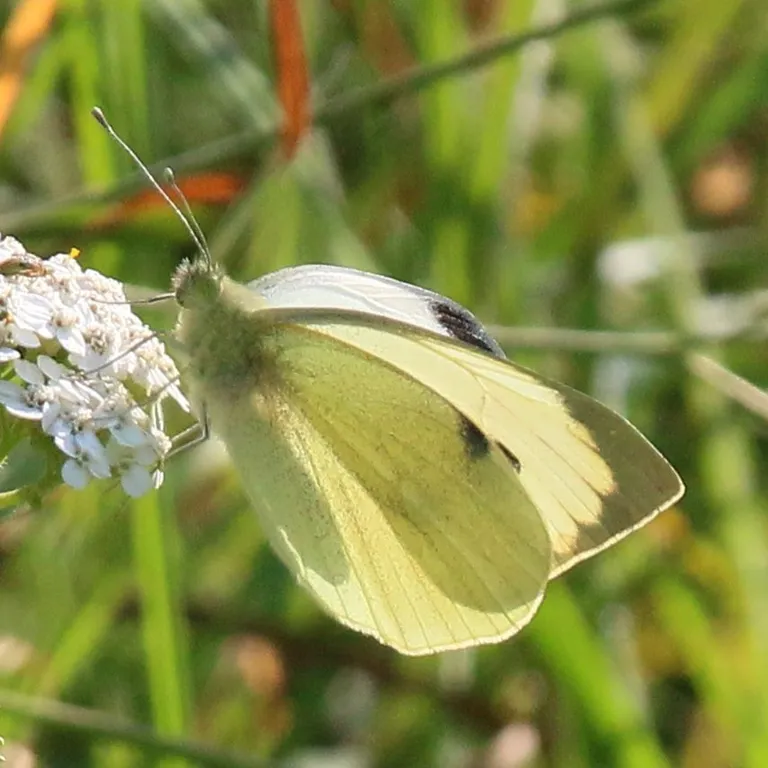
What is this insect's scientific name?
Pieris brassicae
